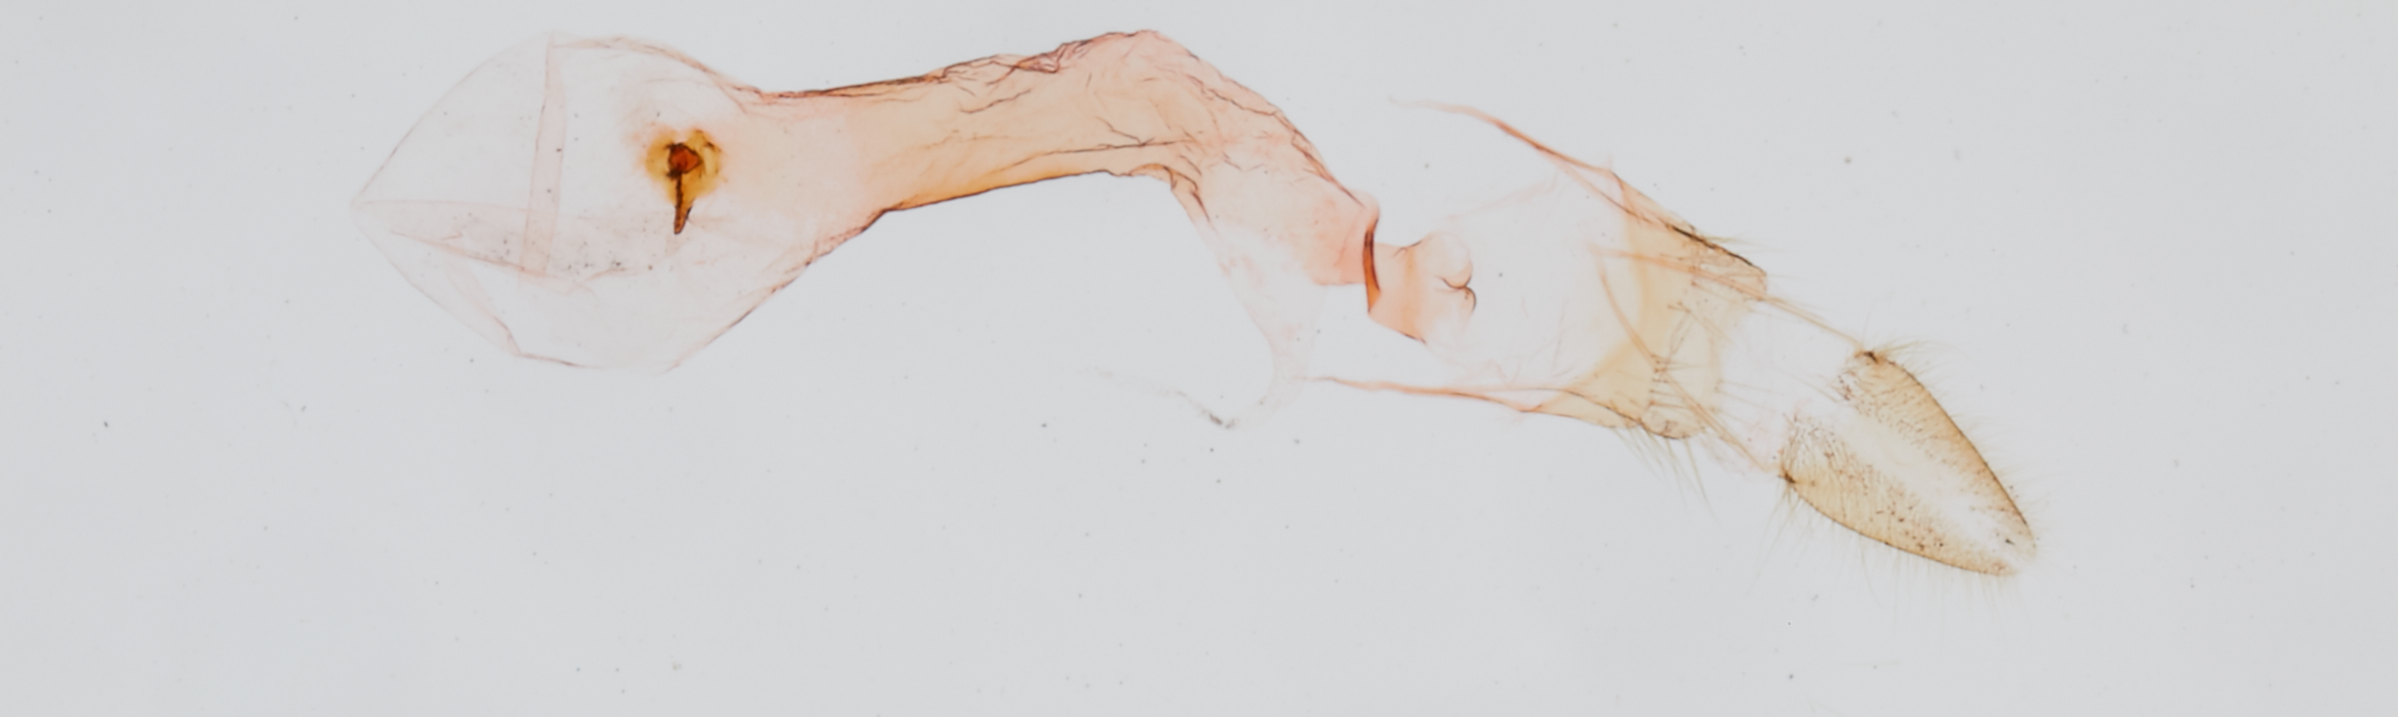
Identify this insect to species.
Laspeyresia novimundi
